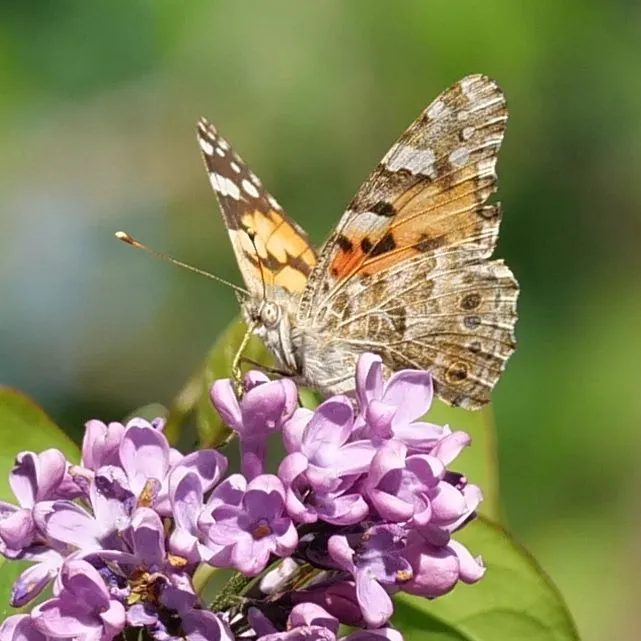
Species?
Vanessa cardui
